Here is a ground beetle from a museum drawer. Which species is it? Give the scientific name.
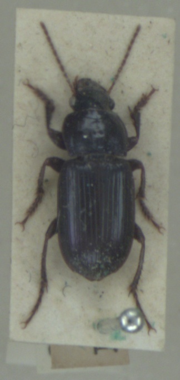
Harpalus affinis
